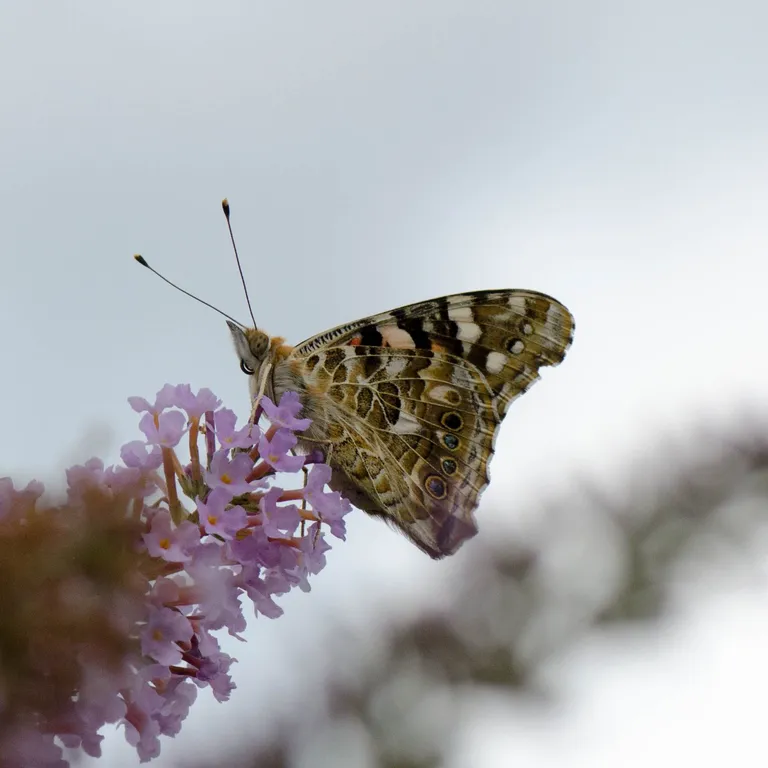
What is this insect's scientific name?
Vanessa cardui
